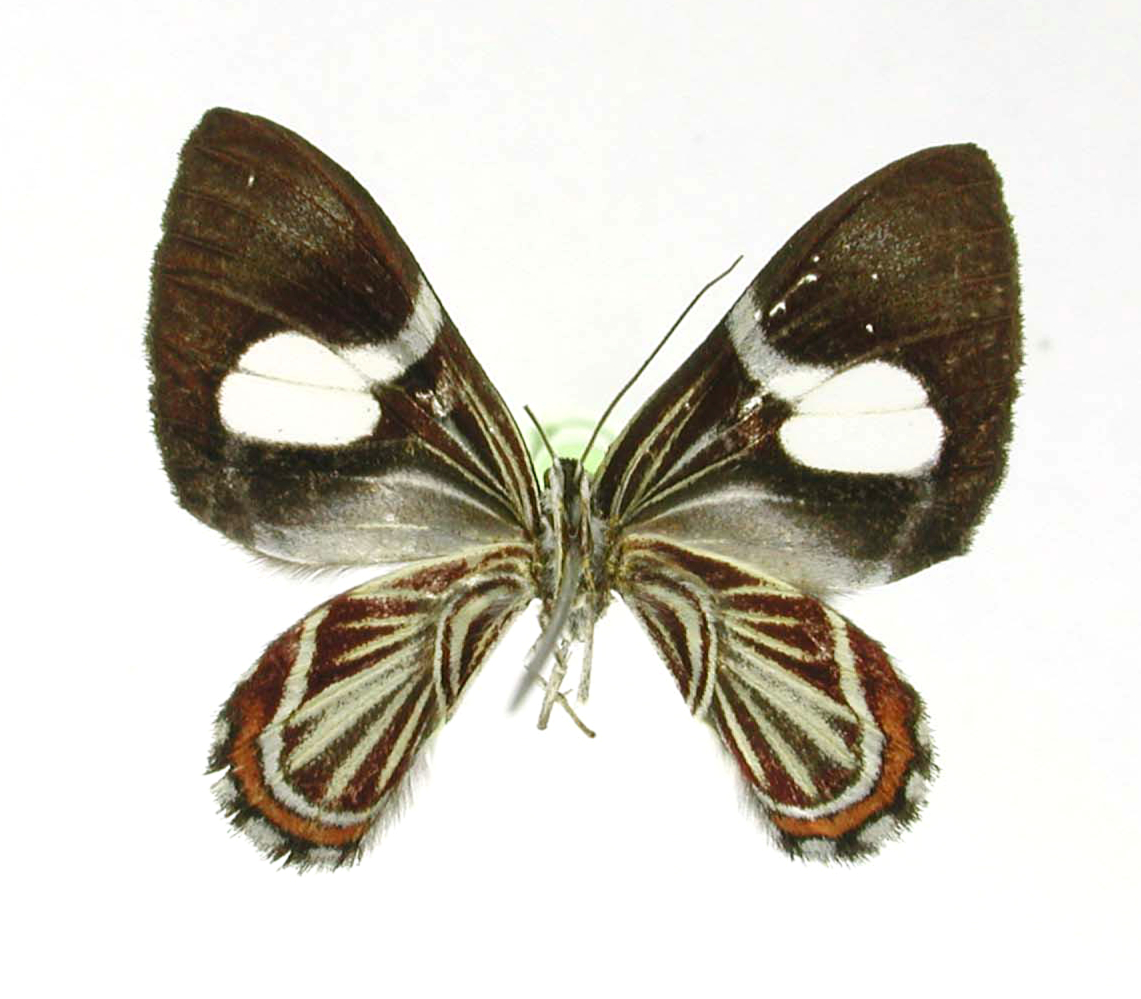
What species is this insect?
Erateina appendiculata
